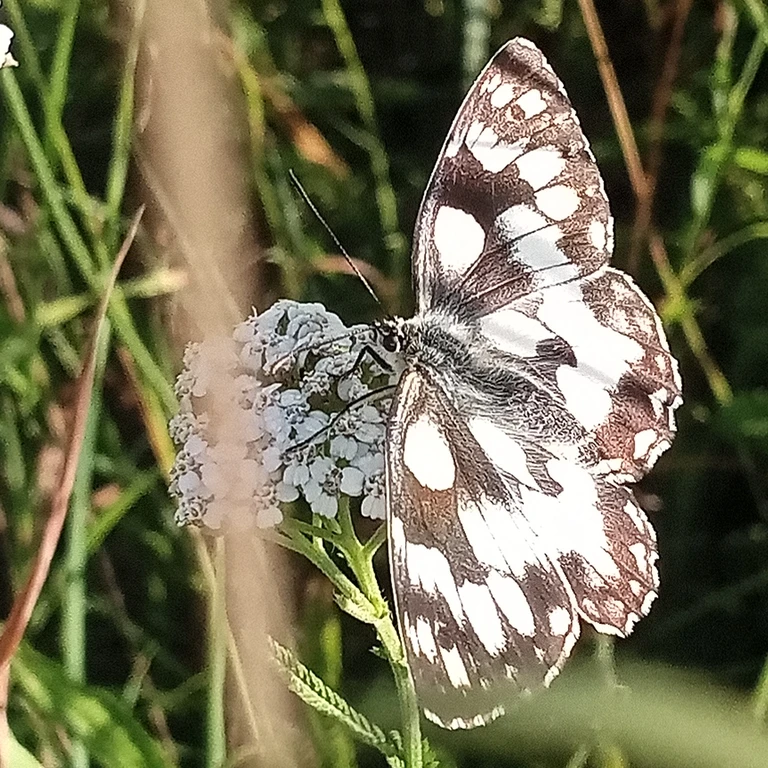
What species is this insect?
Melanargia galathea
